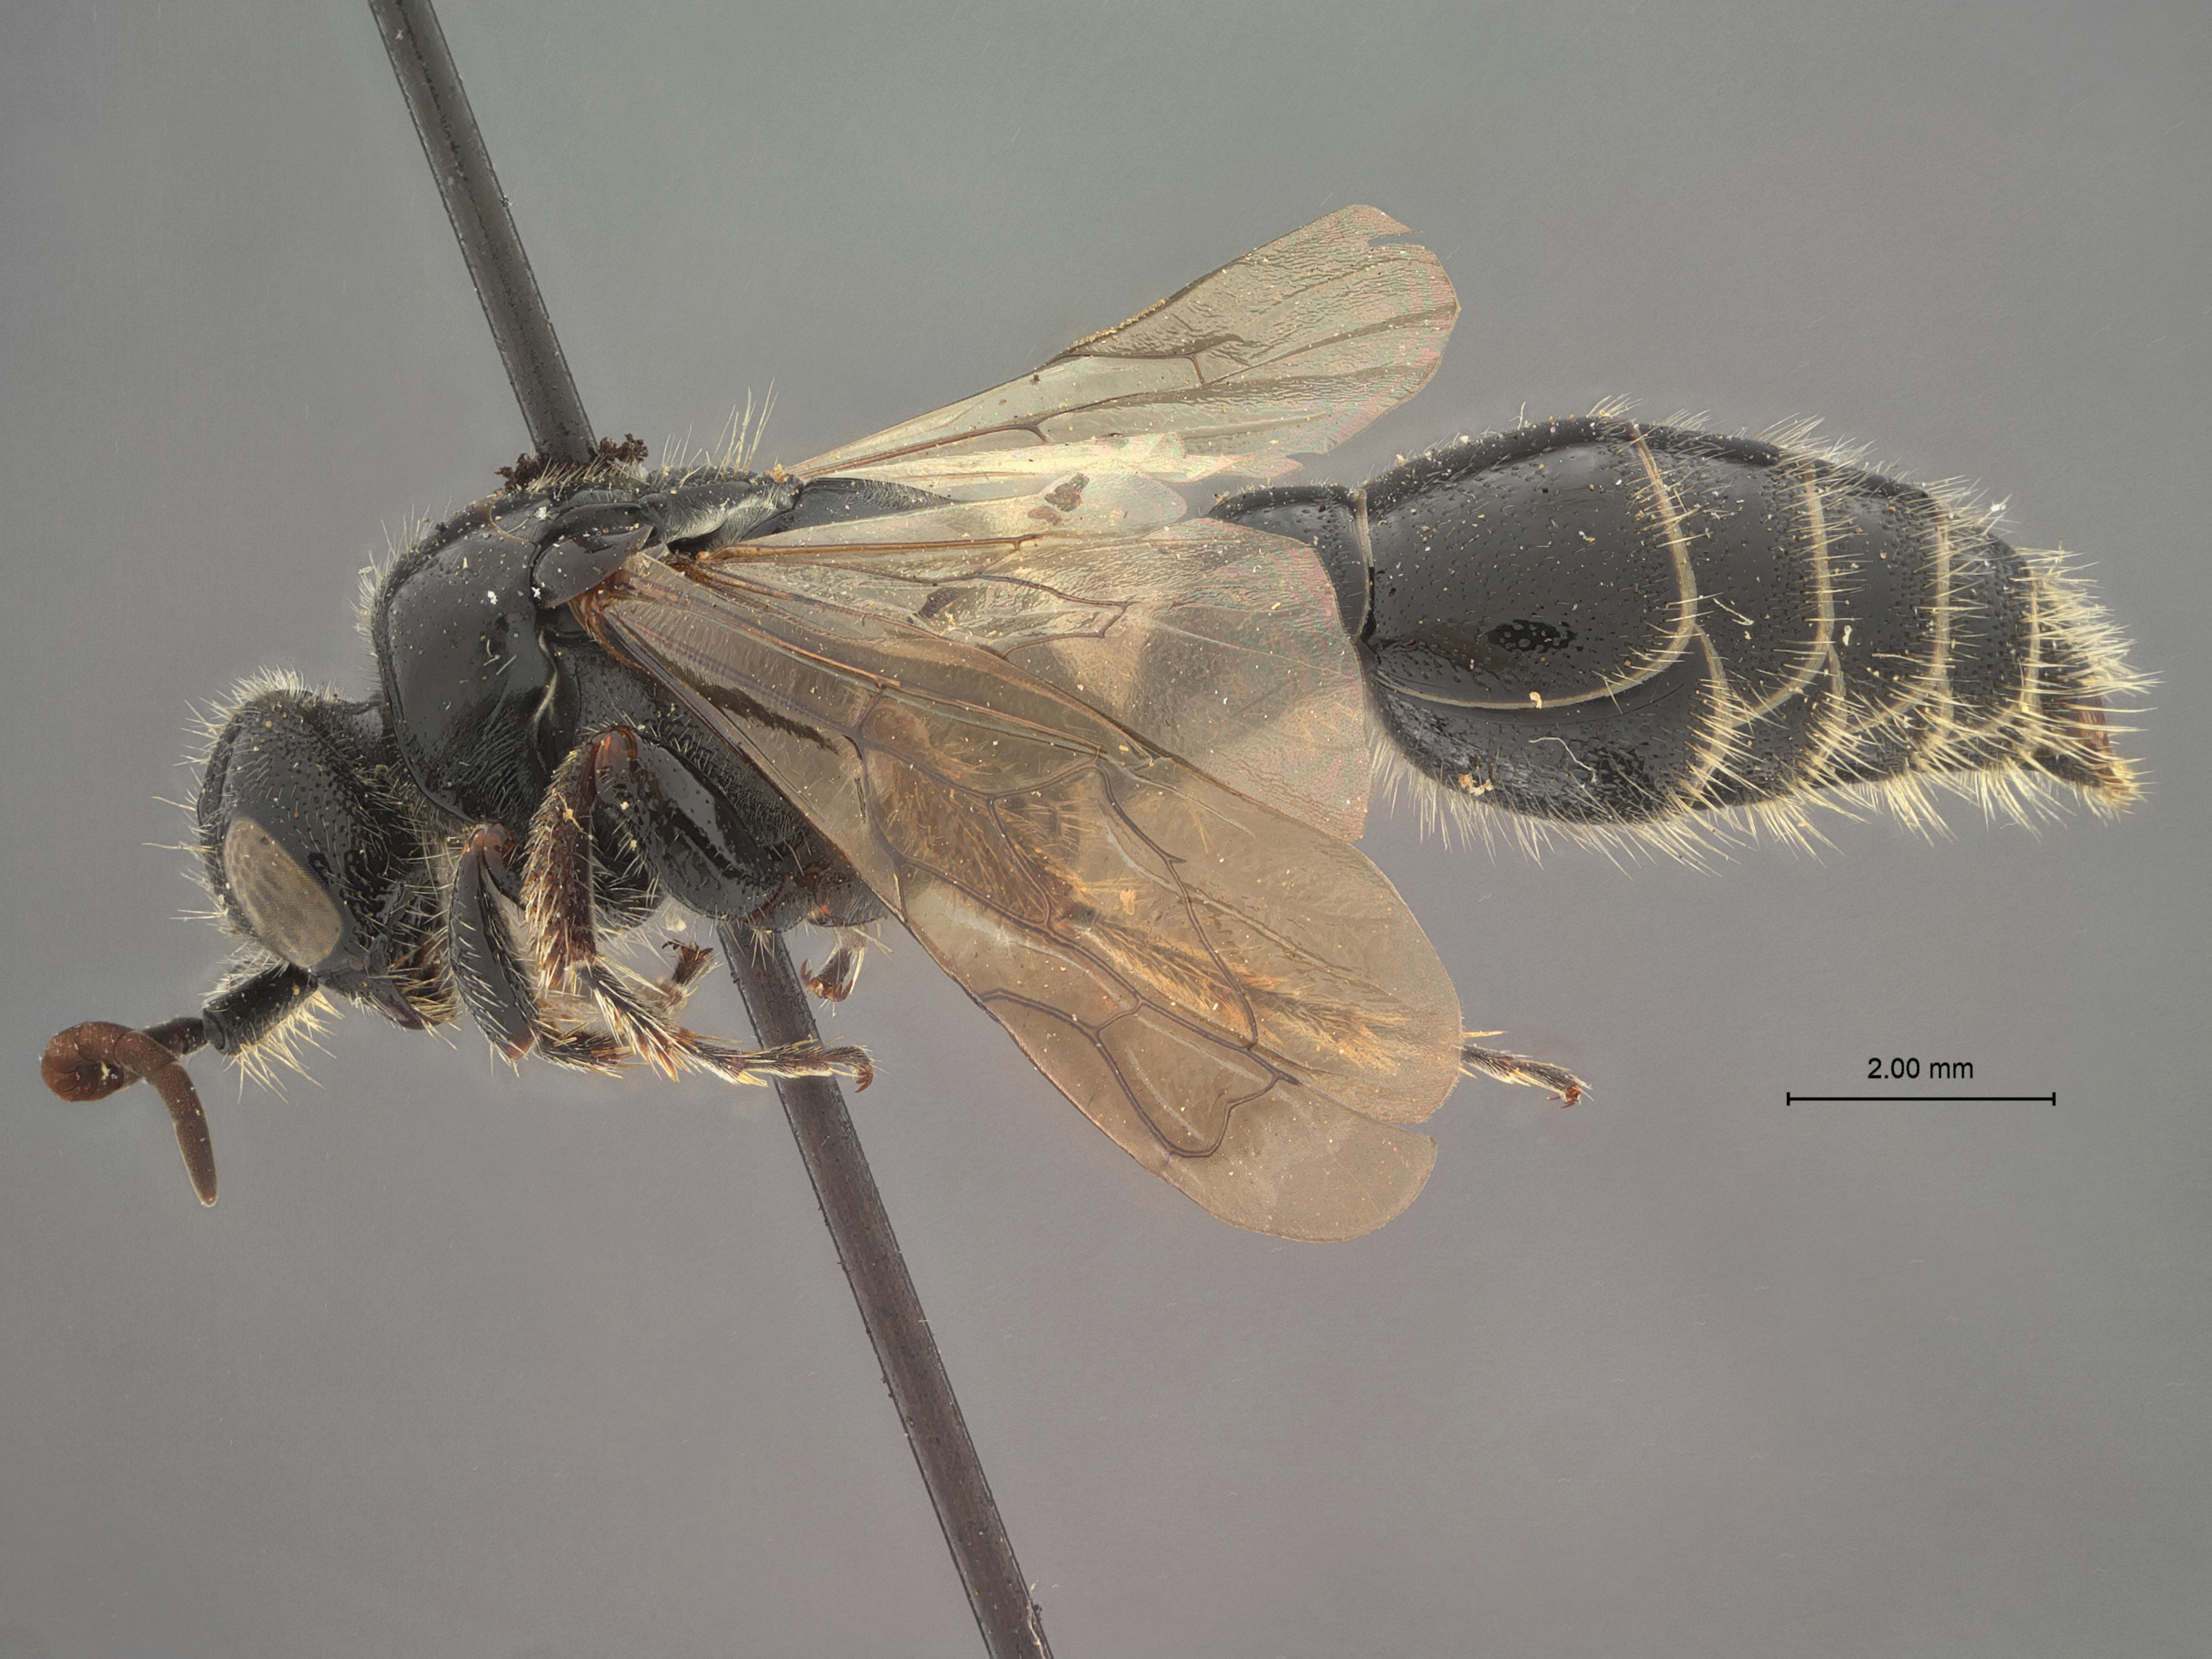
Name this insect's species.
Tiphia corpulenta
